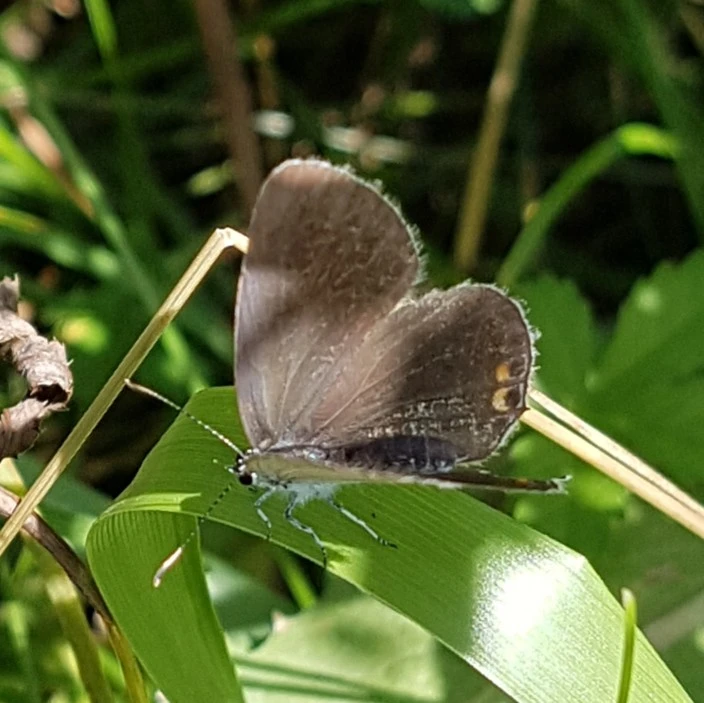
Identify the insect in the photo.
Cupido argiades (also Elkalyce argiades)
